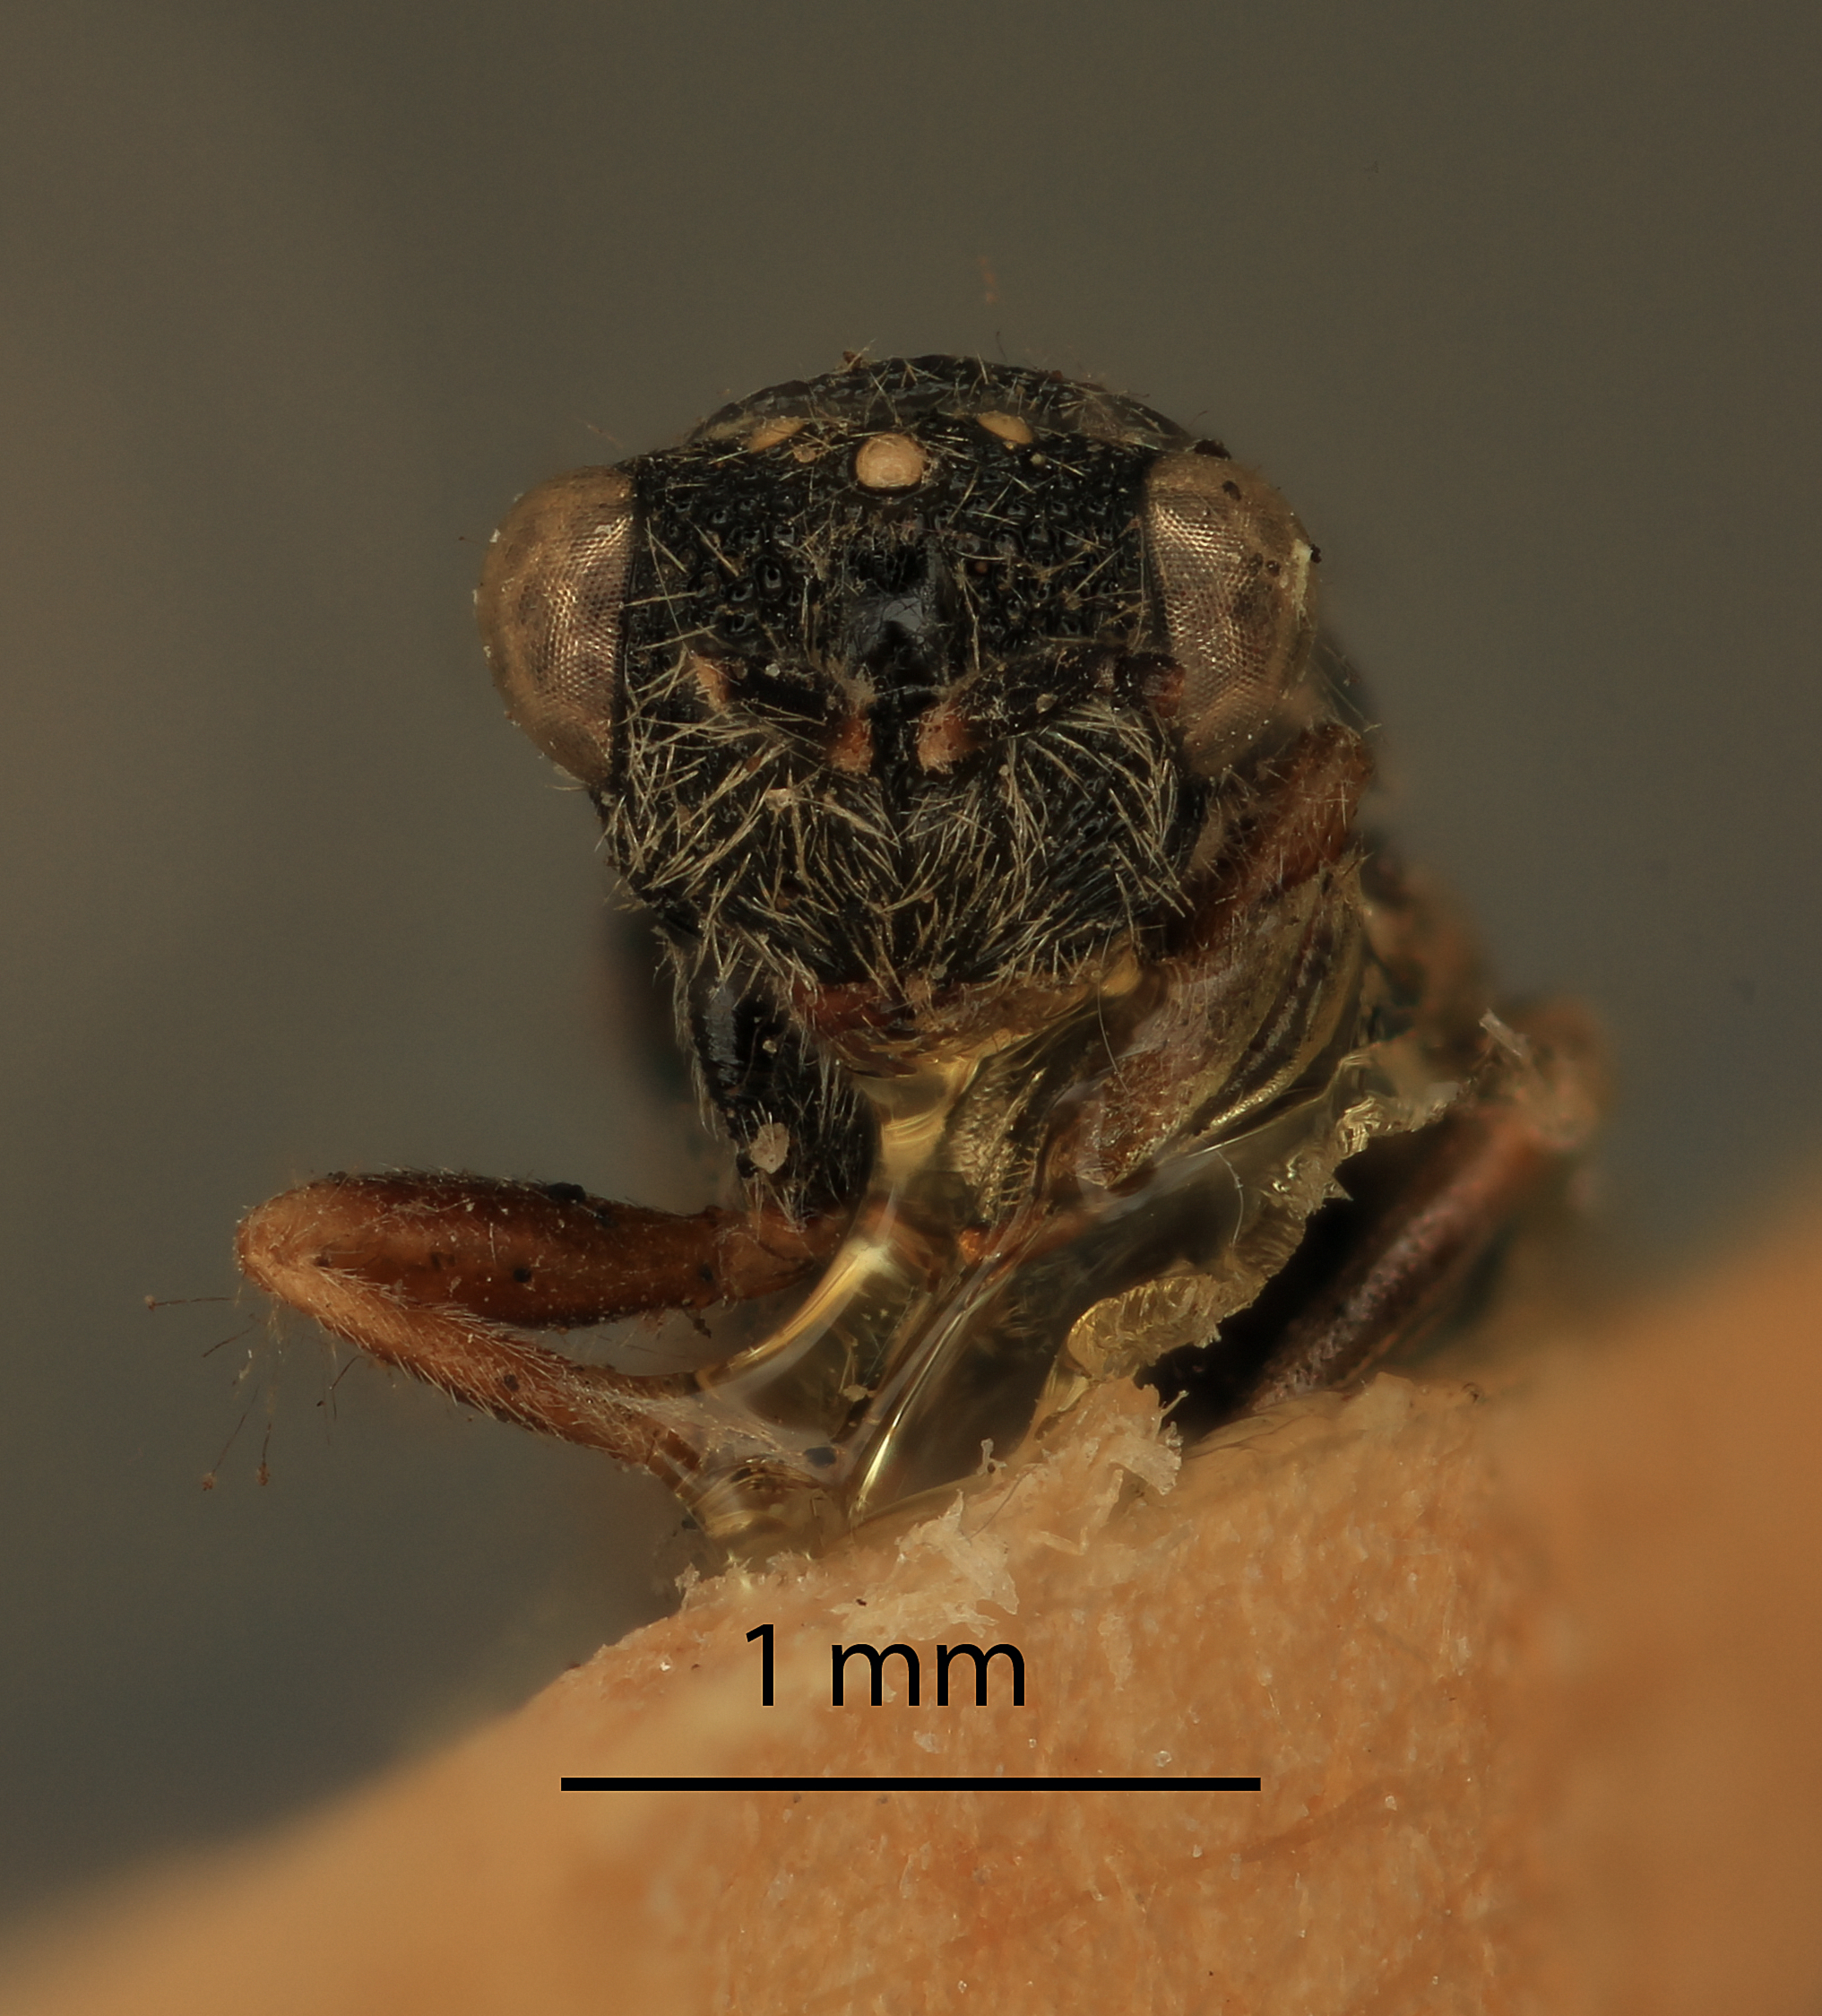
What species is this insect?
Eurytoma laxitas
